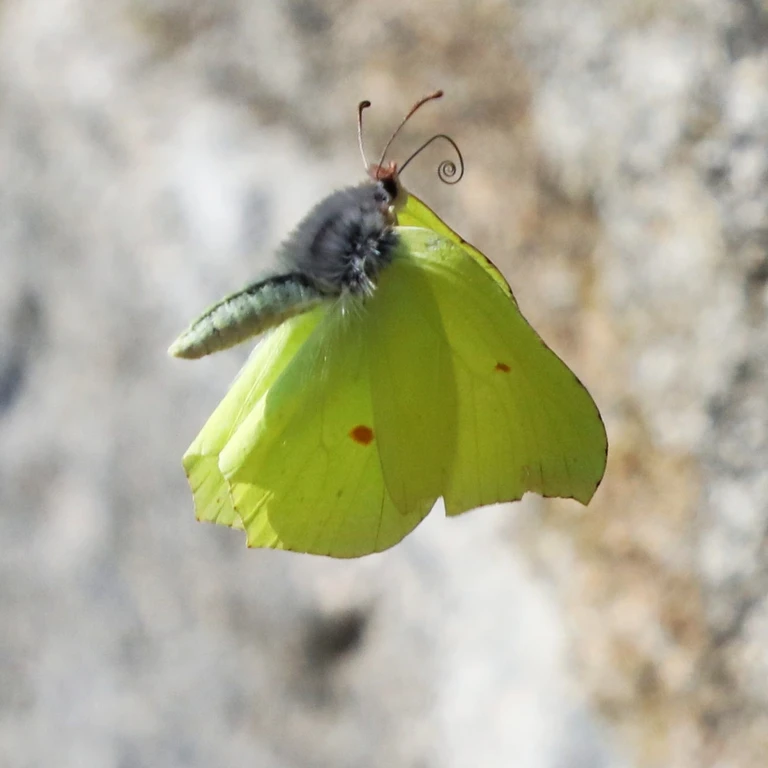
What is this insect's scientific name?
Gonepteryx rhamni
